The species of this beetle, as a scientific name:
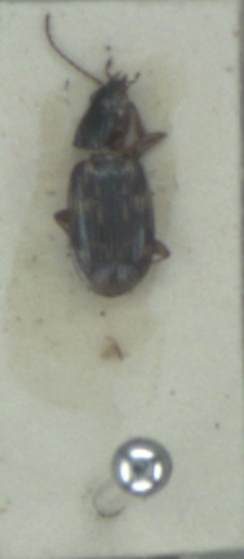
Bembidion varium
